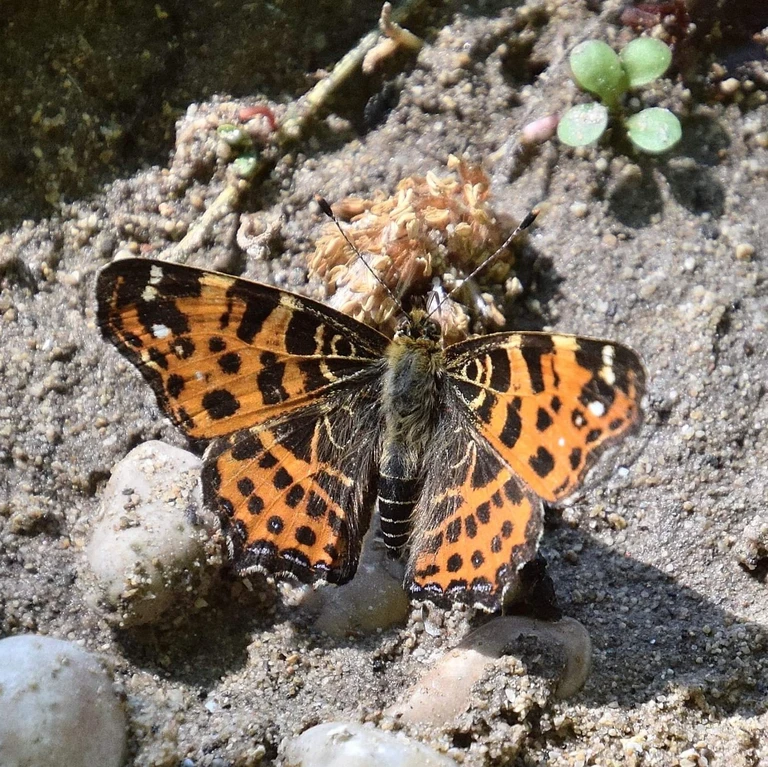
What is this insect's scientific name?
Araschnia levana
